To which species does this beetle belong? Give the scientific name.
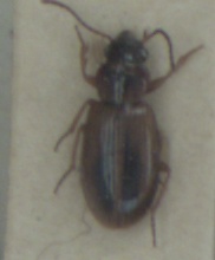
Dicheirotrichus placidus
